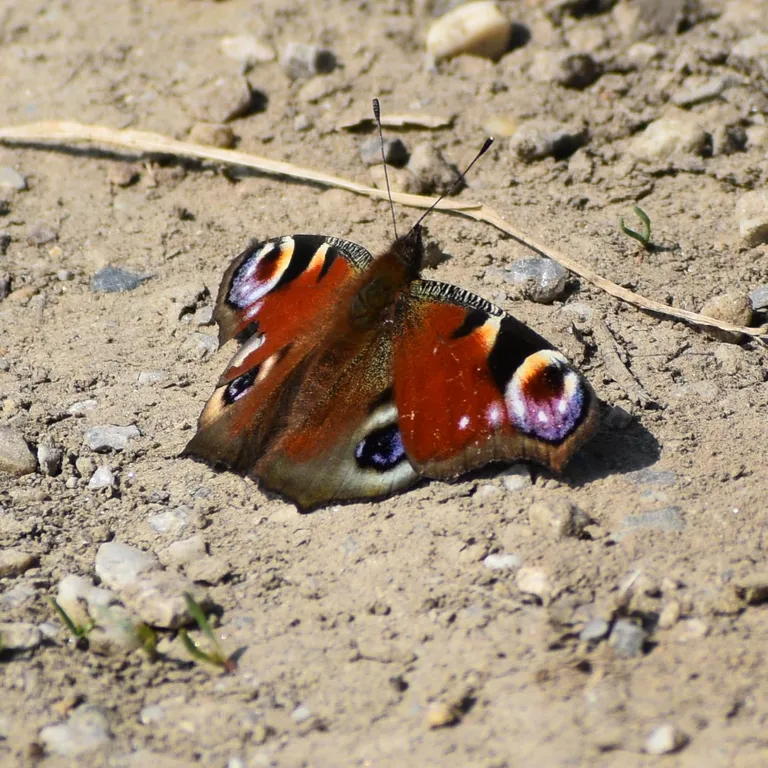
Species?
Aglais io
